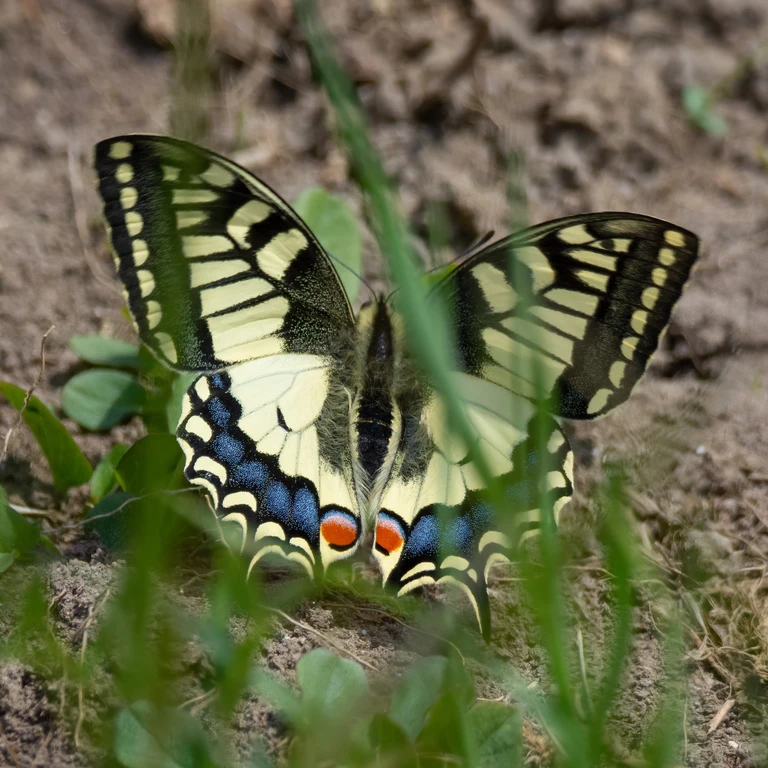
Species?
Papilio machaon
